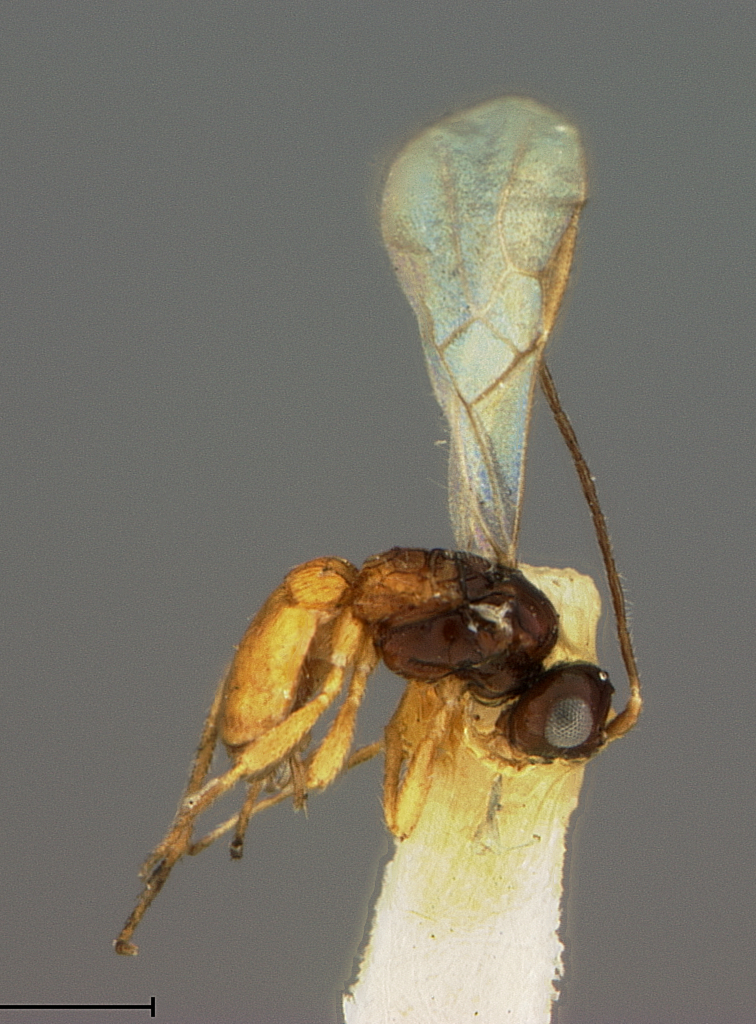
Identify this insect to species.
Pyogostolus americanus
